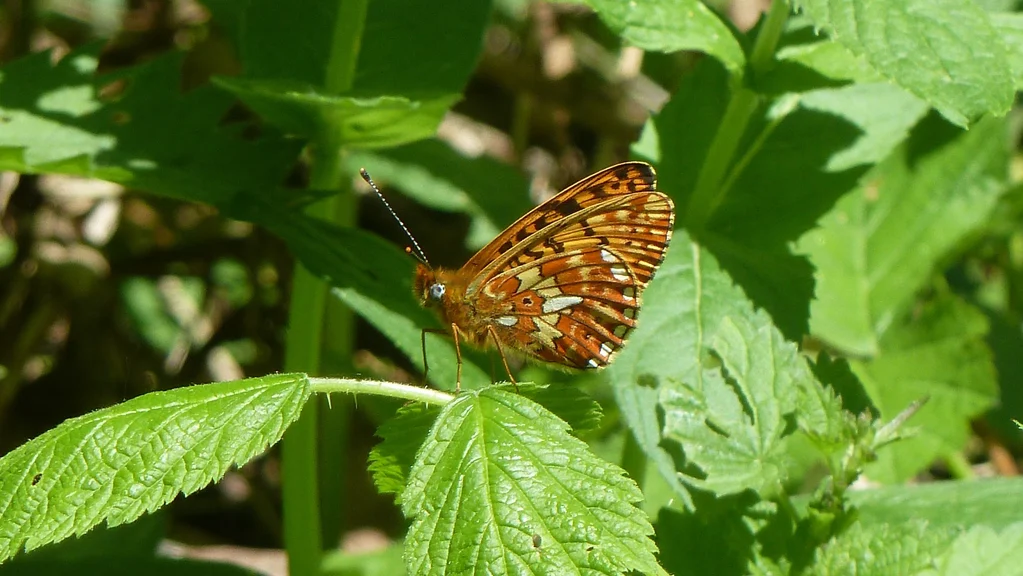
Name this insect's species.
Boloria euphrosyne (also Clossiana euphrosyne)
